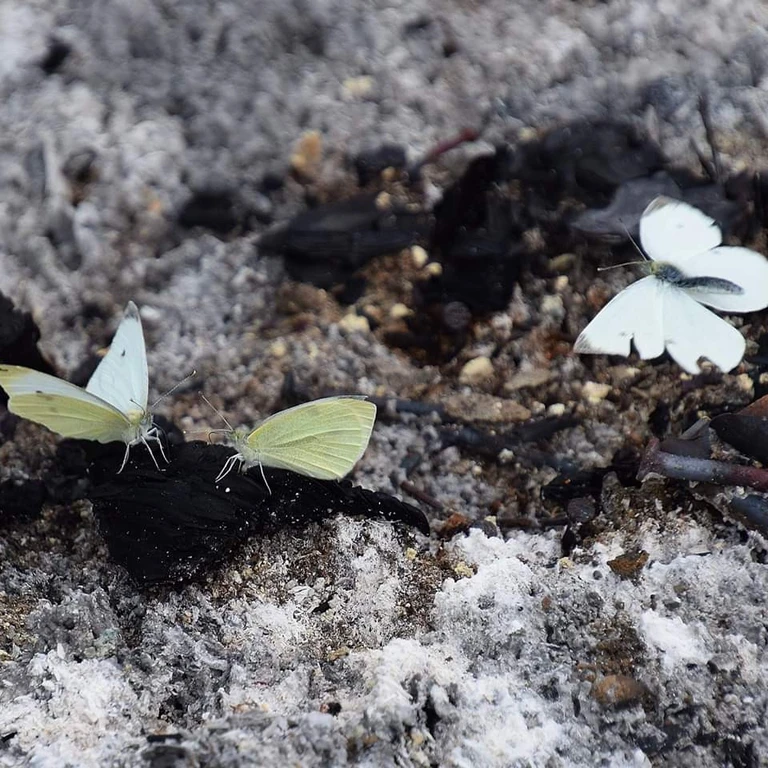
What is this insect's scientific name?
Pieris rapae
